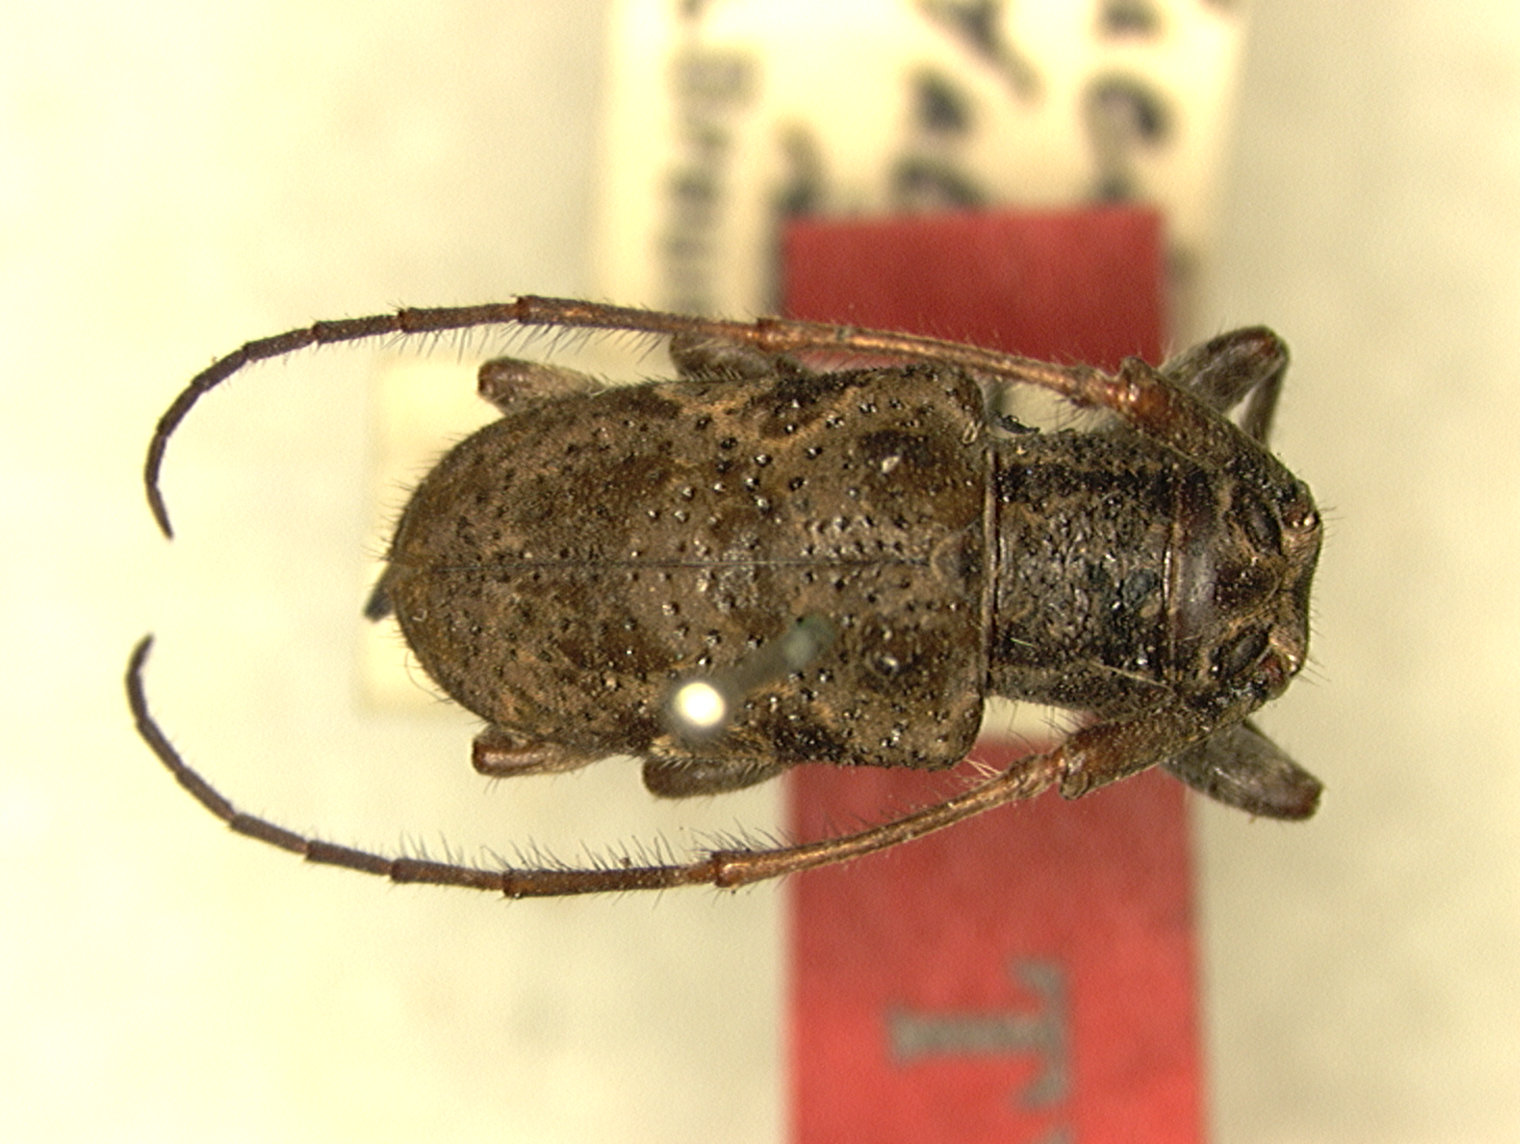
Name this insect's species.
Cacia bituberosa
